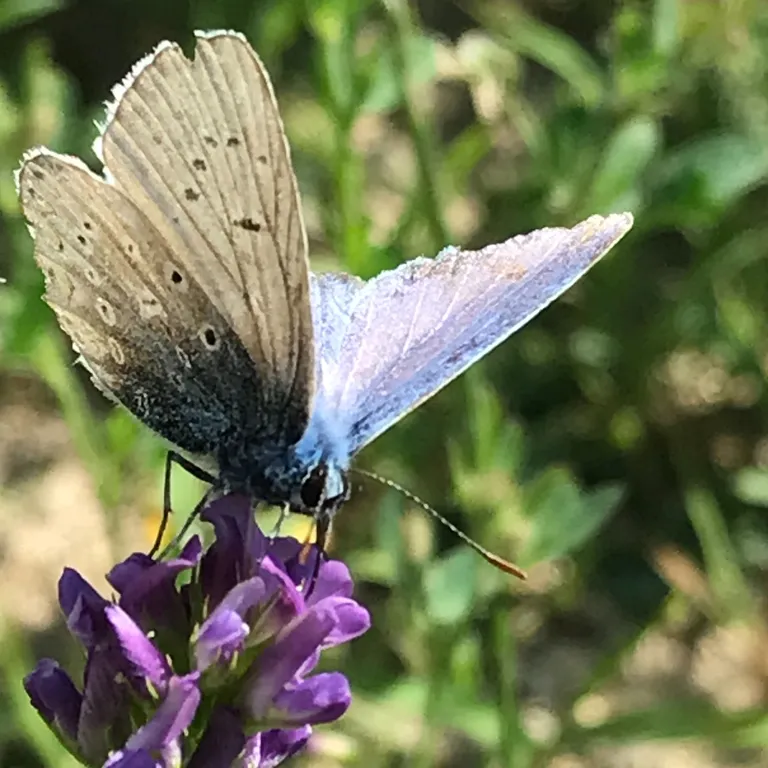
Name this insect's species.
Polyommatus icarus
